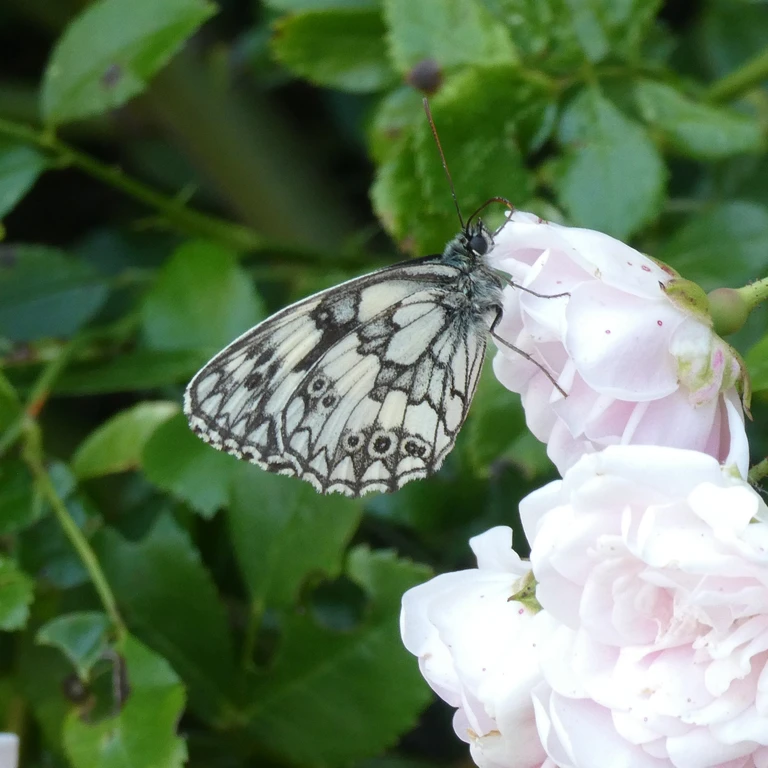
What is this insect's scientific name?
Melanargia galathea
